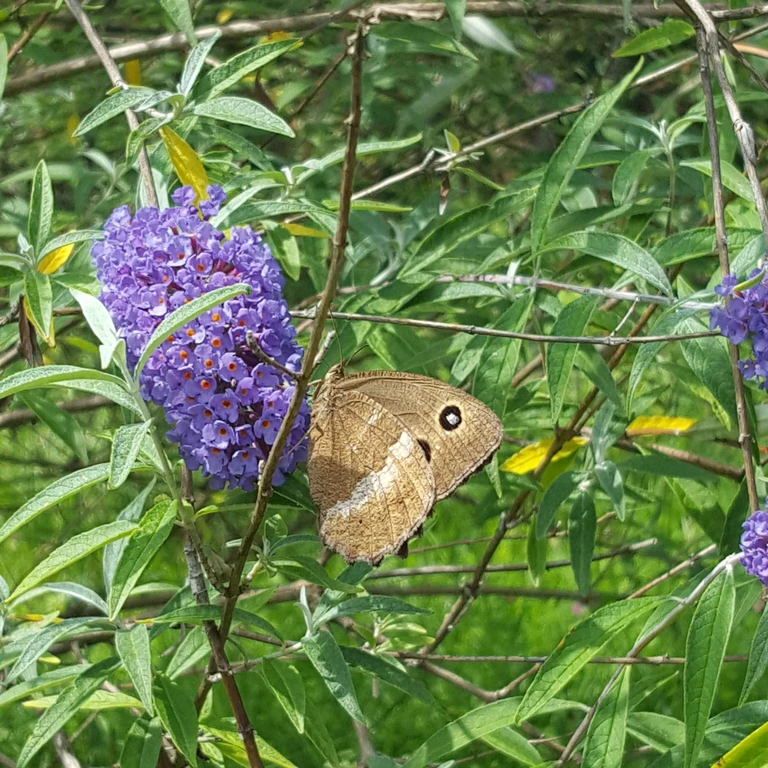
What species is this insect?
Minois dryas
